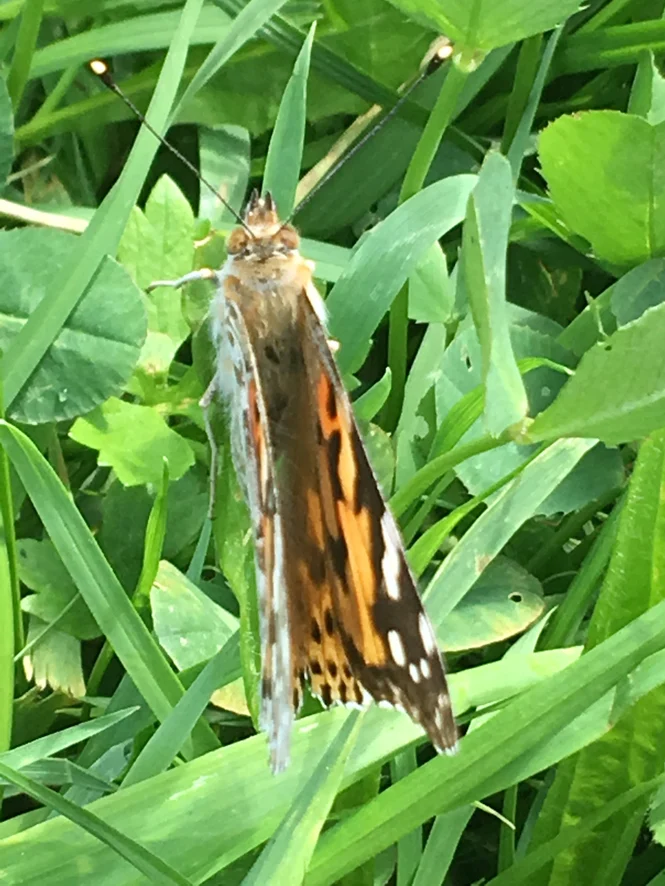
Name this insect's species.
Vanessa cardui
